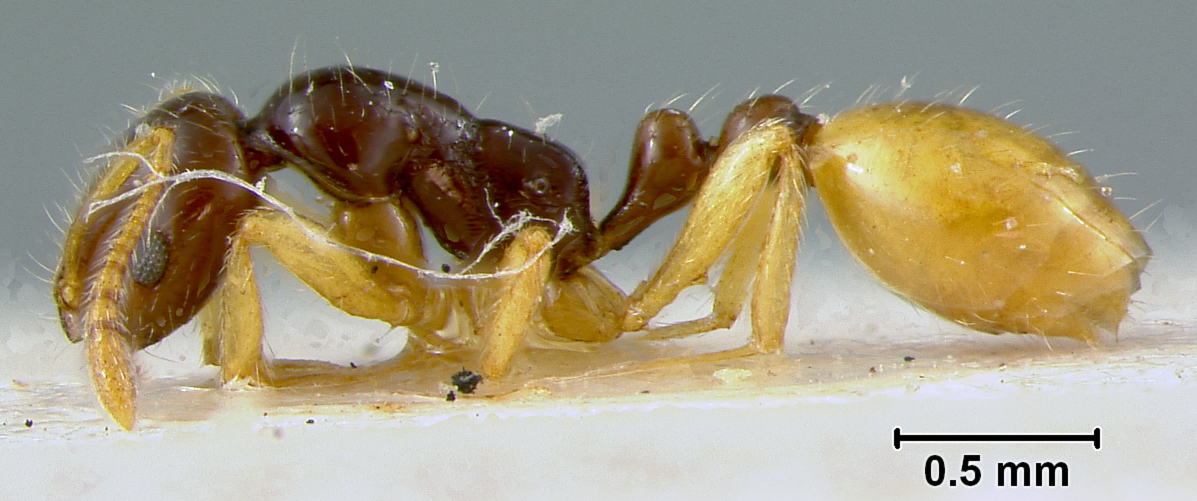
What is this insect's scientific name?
Monomorium croceiventre
